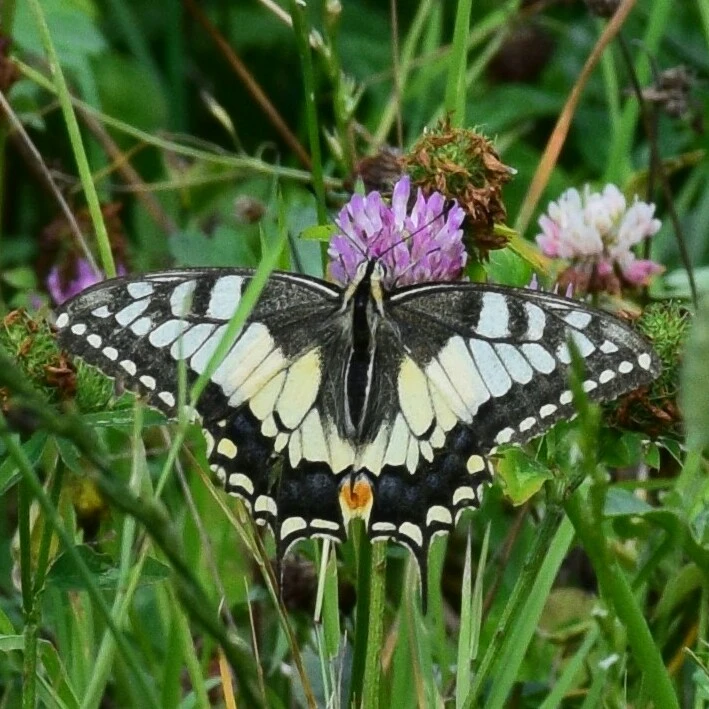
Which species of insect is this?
Papilio machaon
